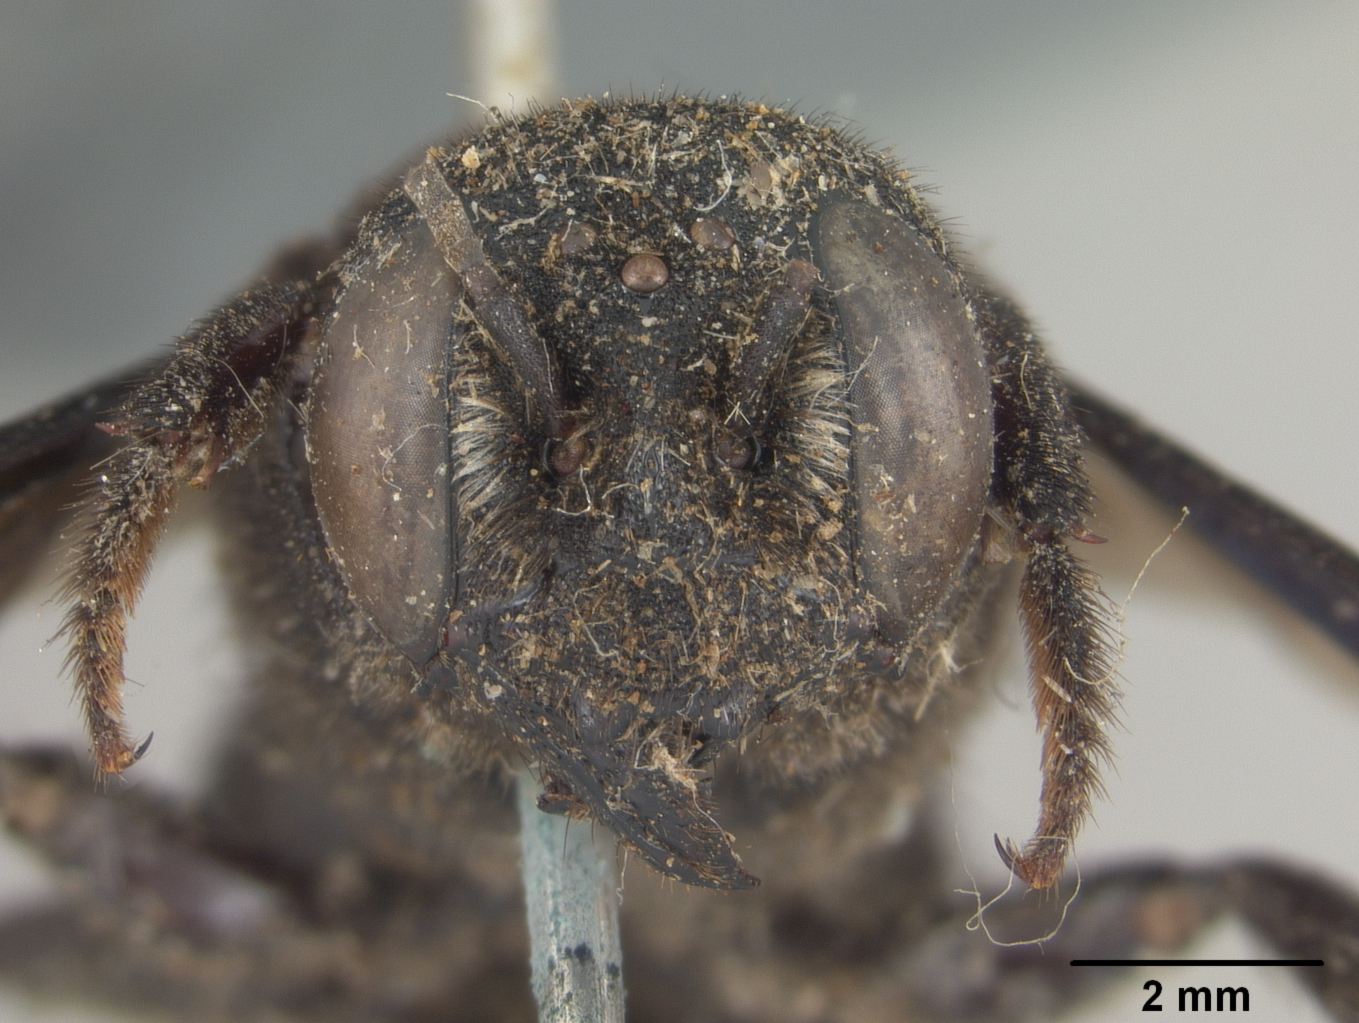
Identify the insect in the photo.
Megachile doddiana
